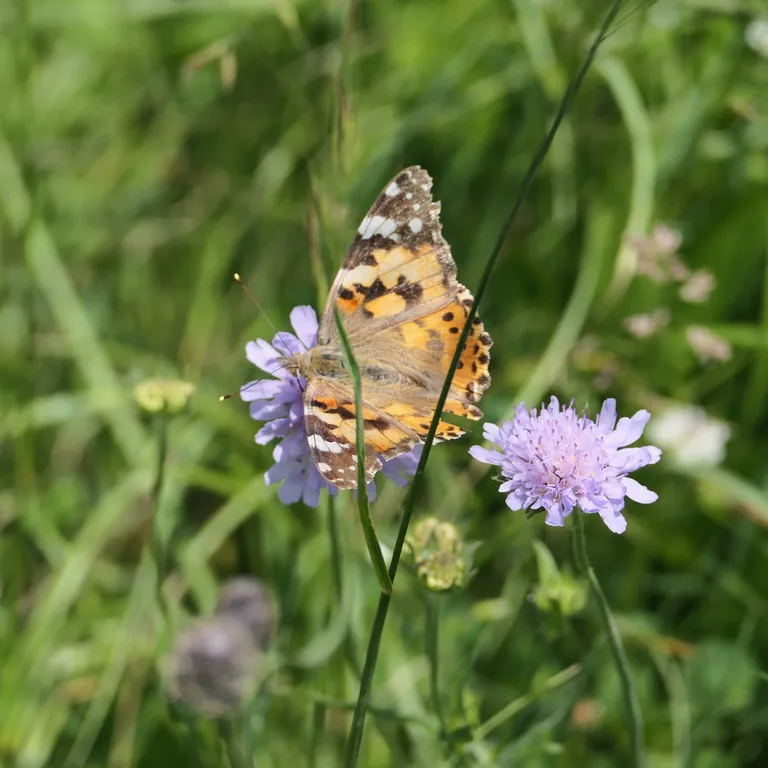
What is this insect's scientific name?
Vanessa cardui
